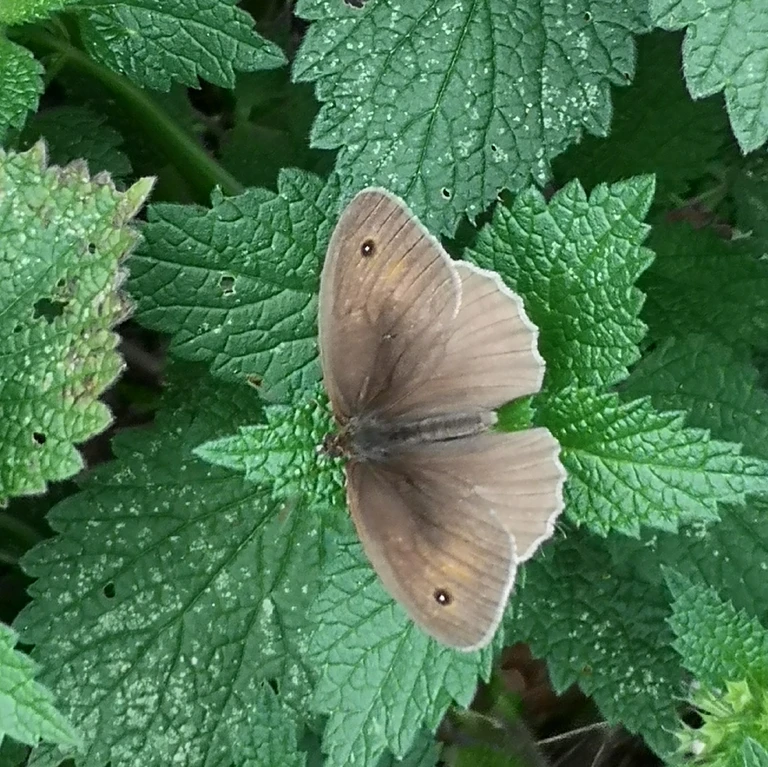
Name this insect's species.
Maniola jurtina
